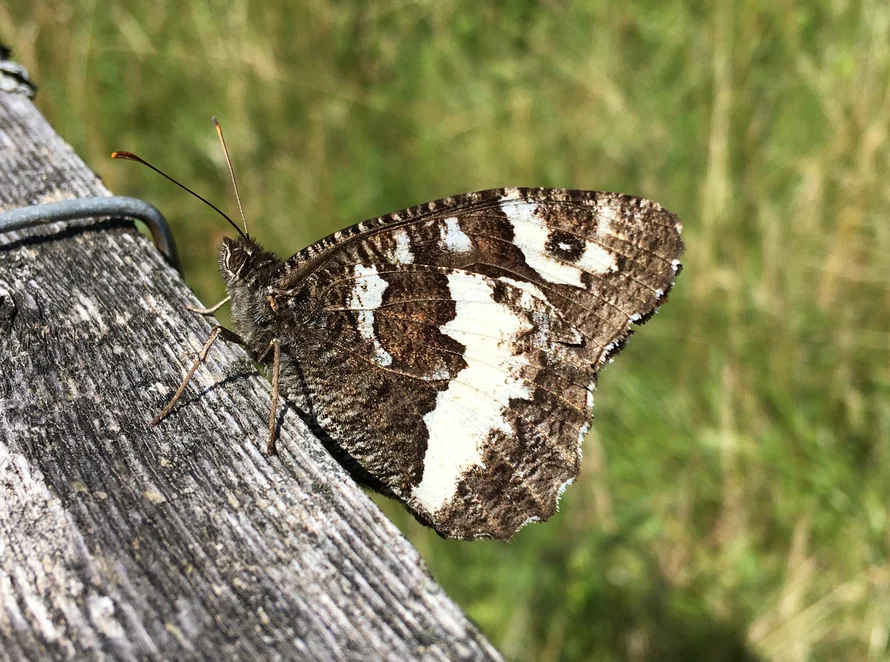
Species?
Brintesia circe
